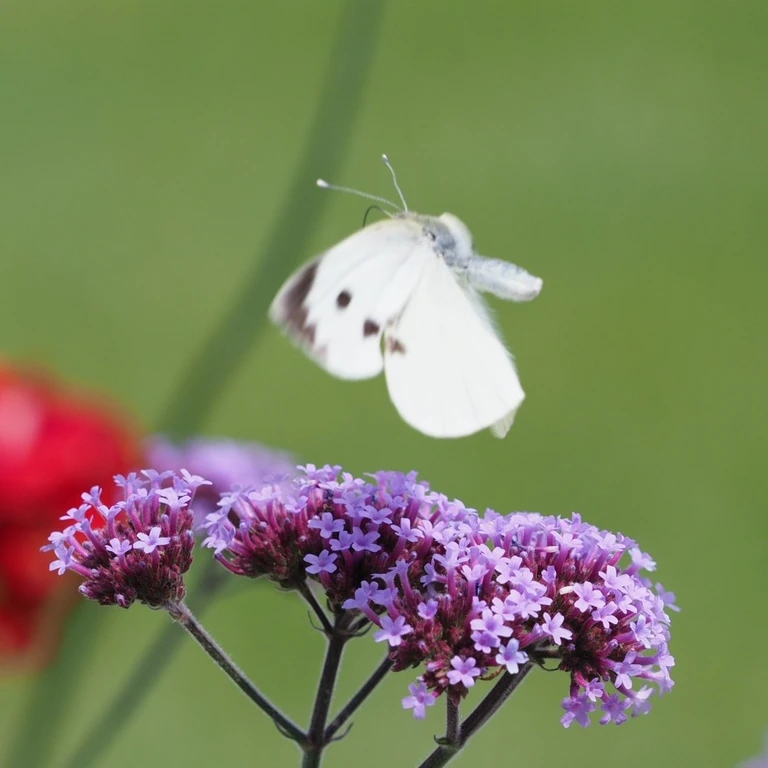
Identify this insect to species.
Pieris brassicae
